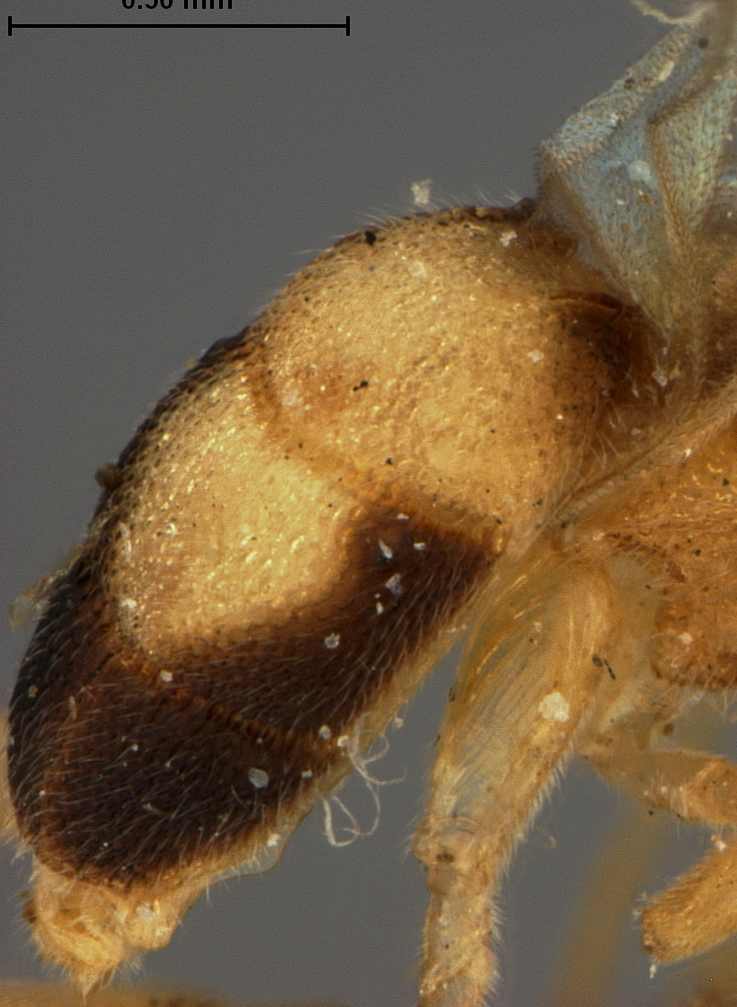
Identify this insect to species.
Phanerotoma hawaiiensis
